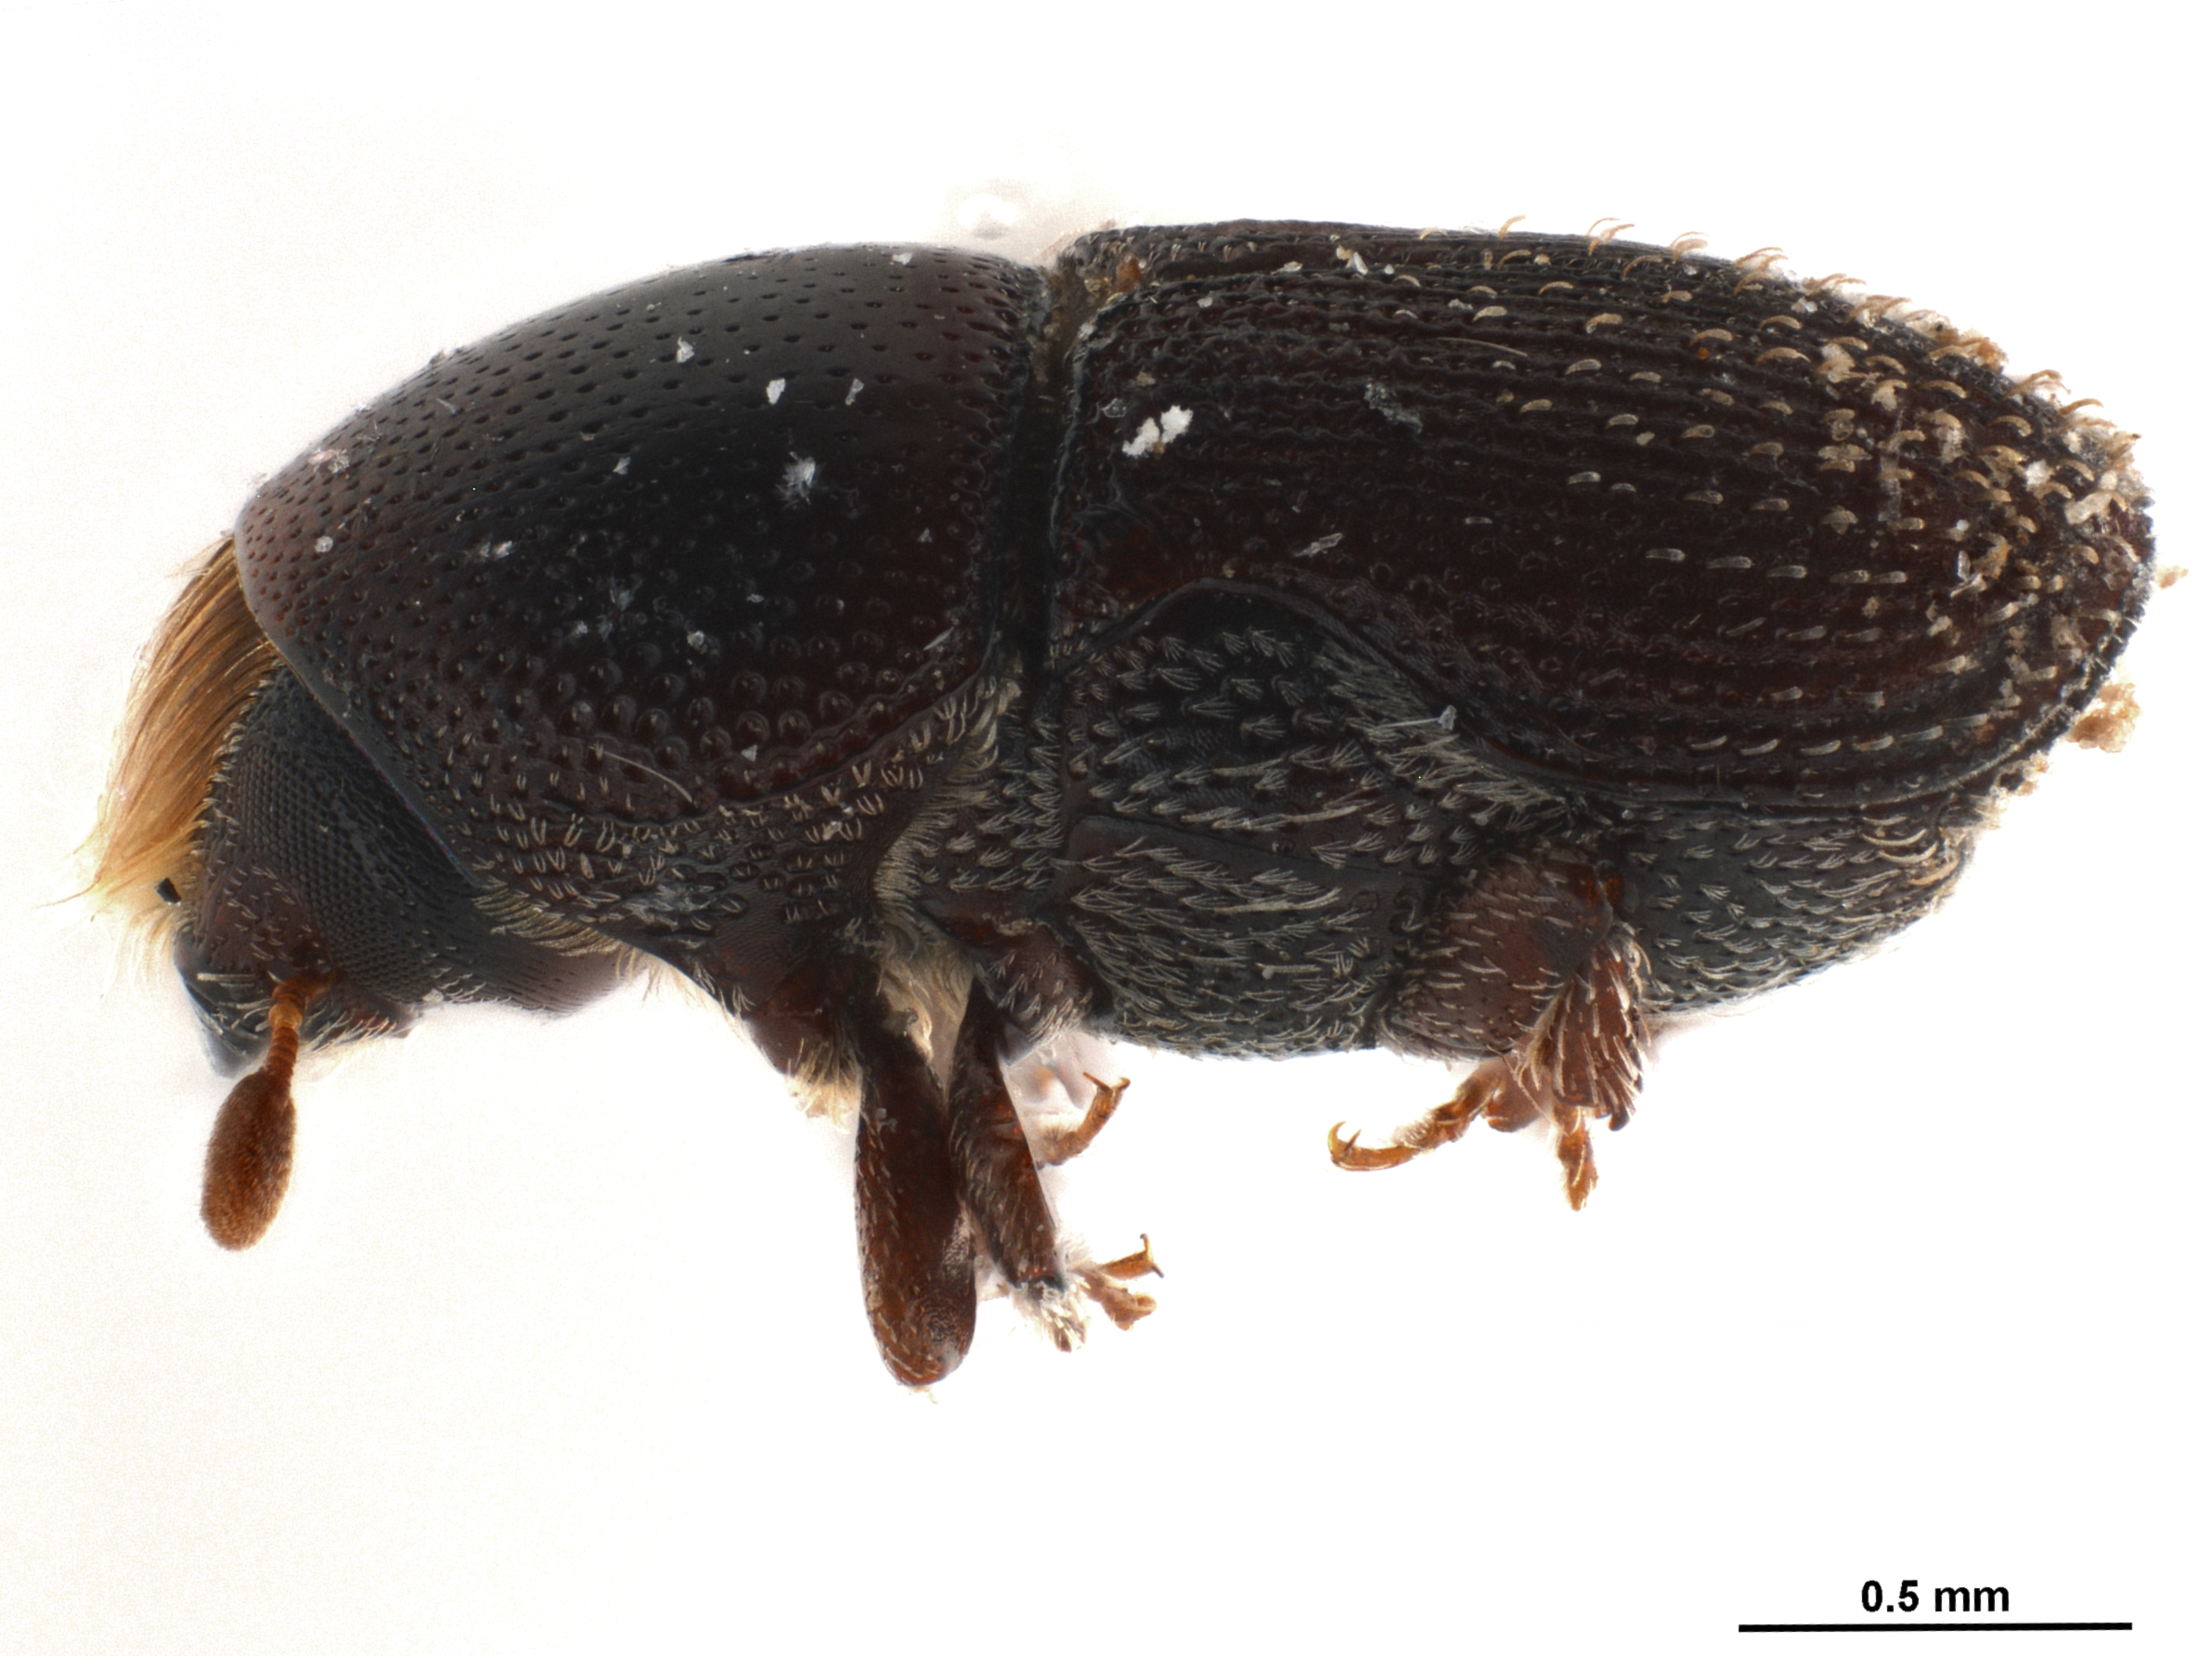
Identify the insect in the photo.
Scolytopsis puncticollis
